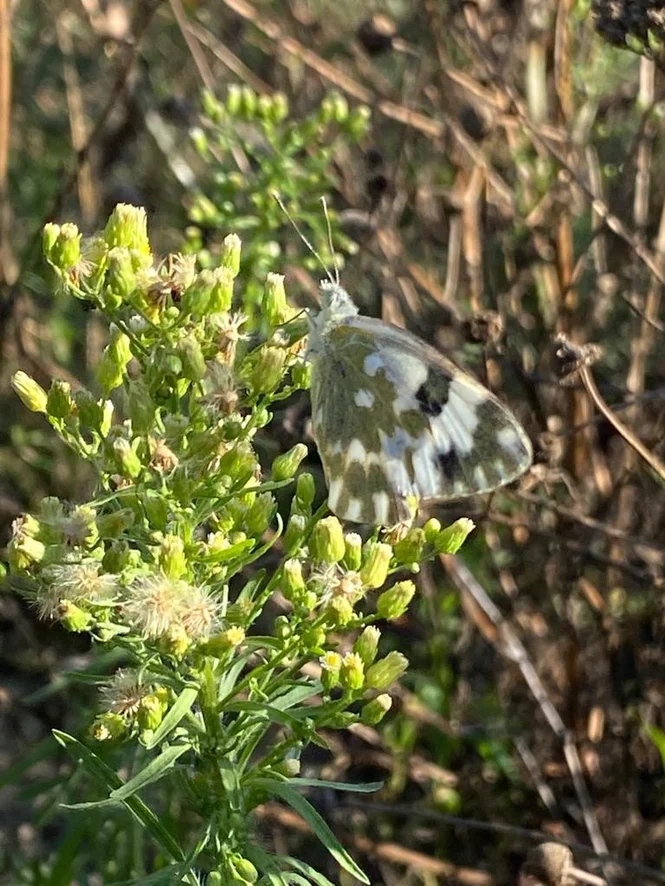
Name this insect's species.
Pontia edusa
